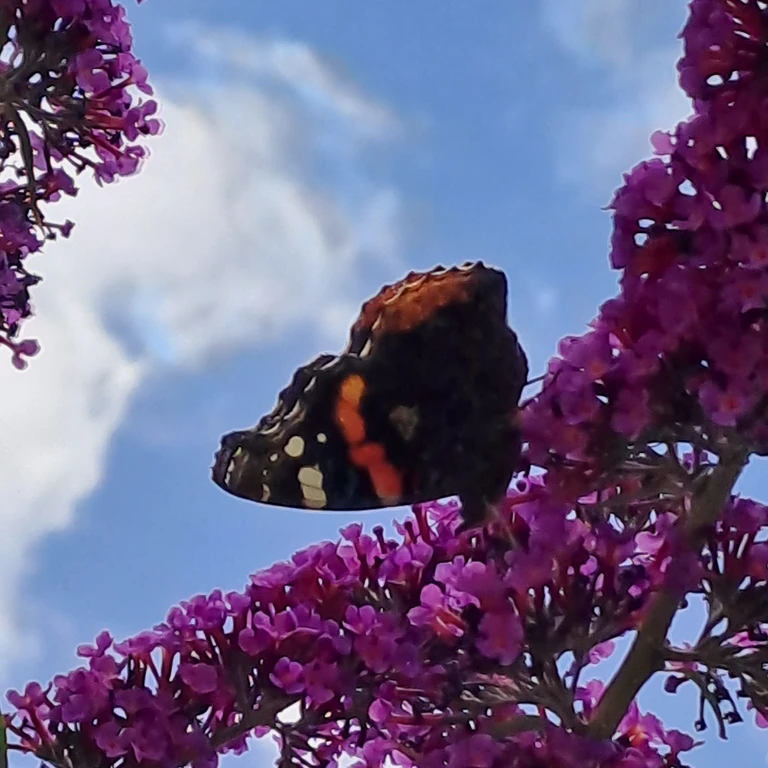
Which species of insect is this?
Vanessa atalanta
